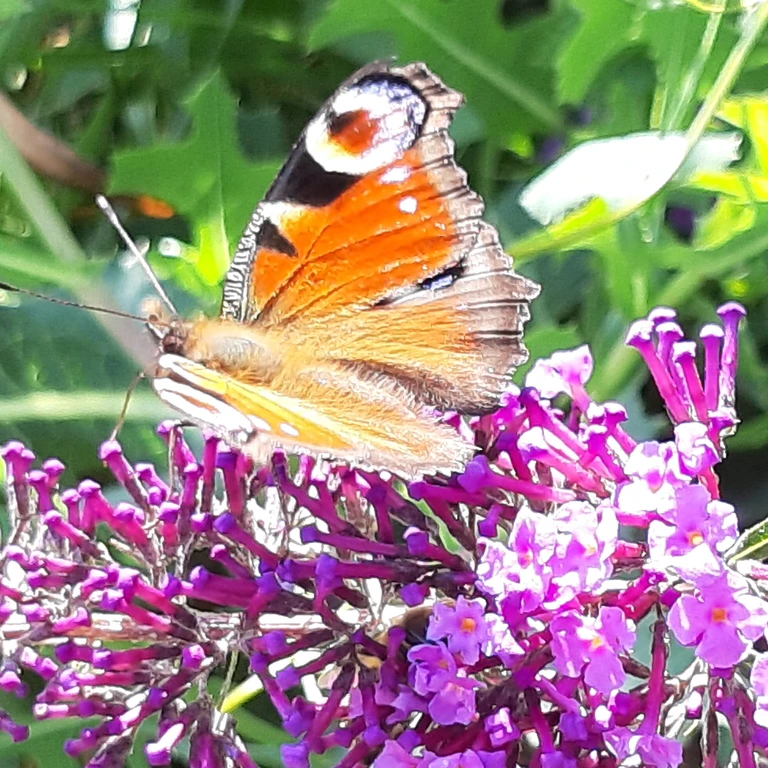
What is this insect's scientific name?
Aglais io
